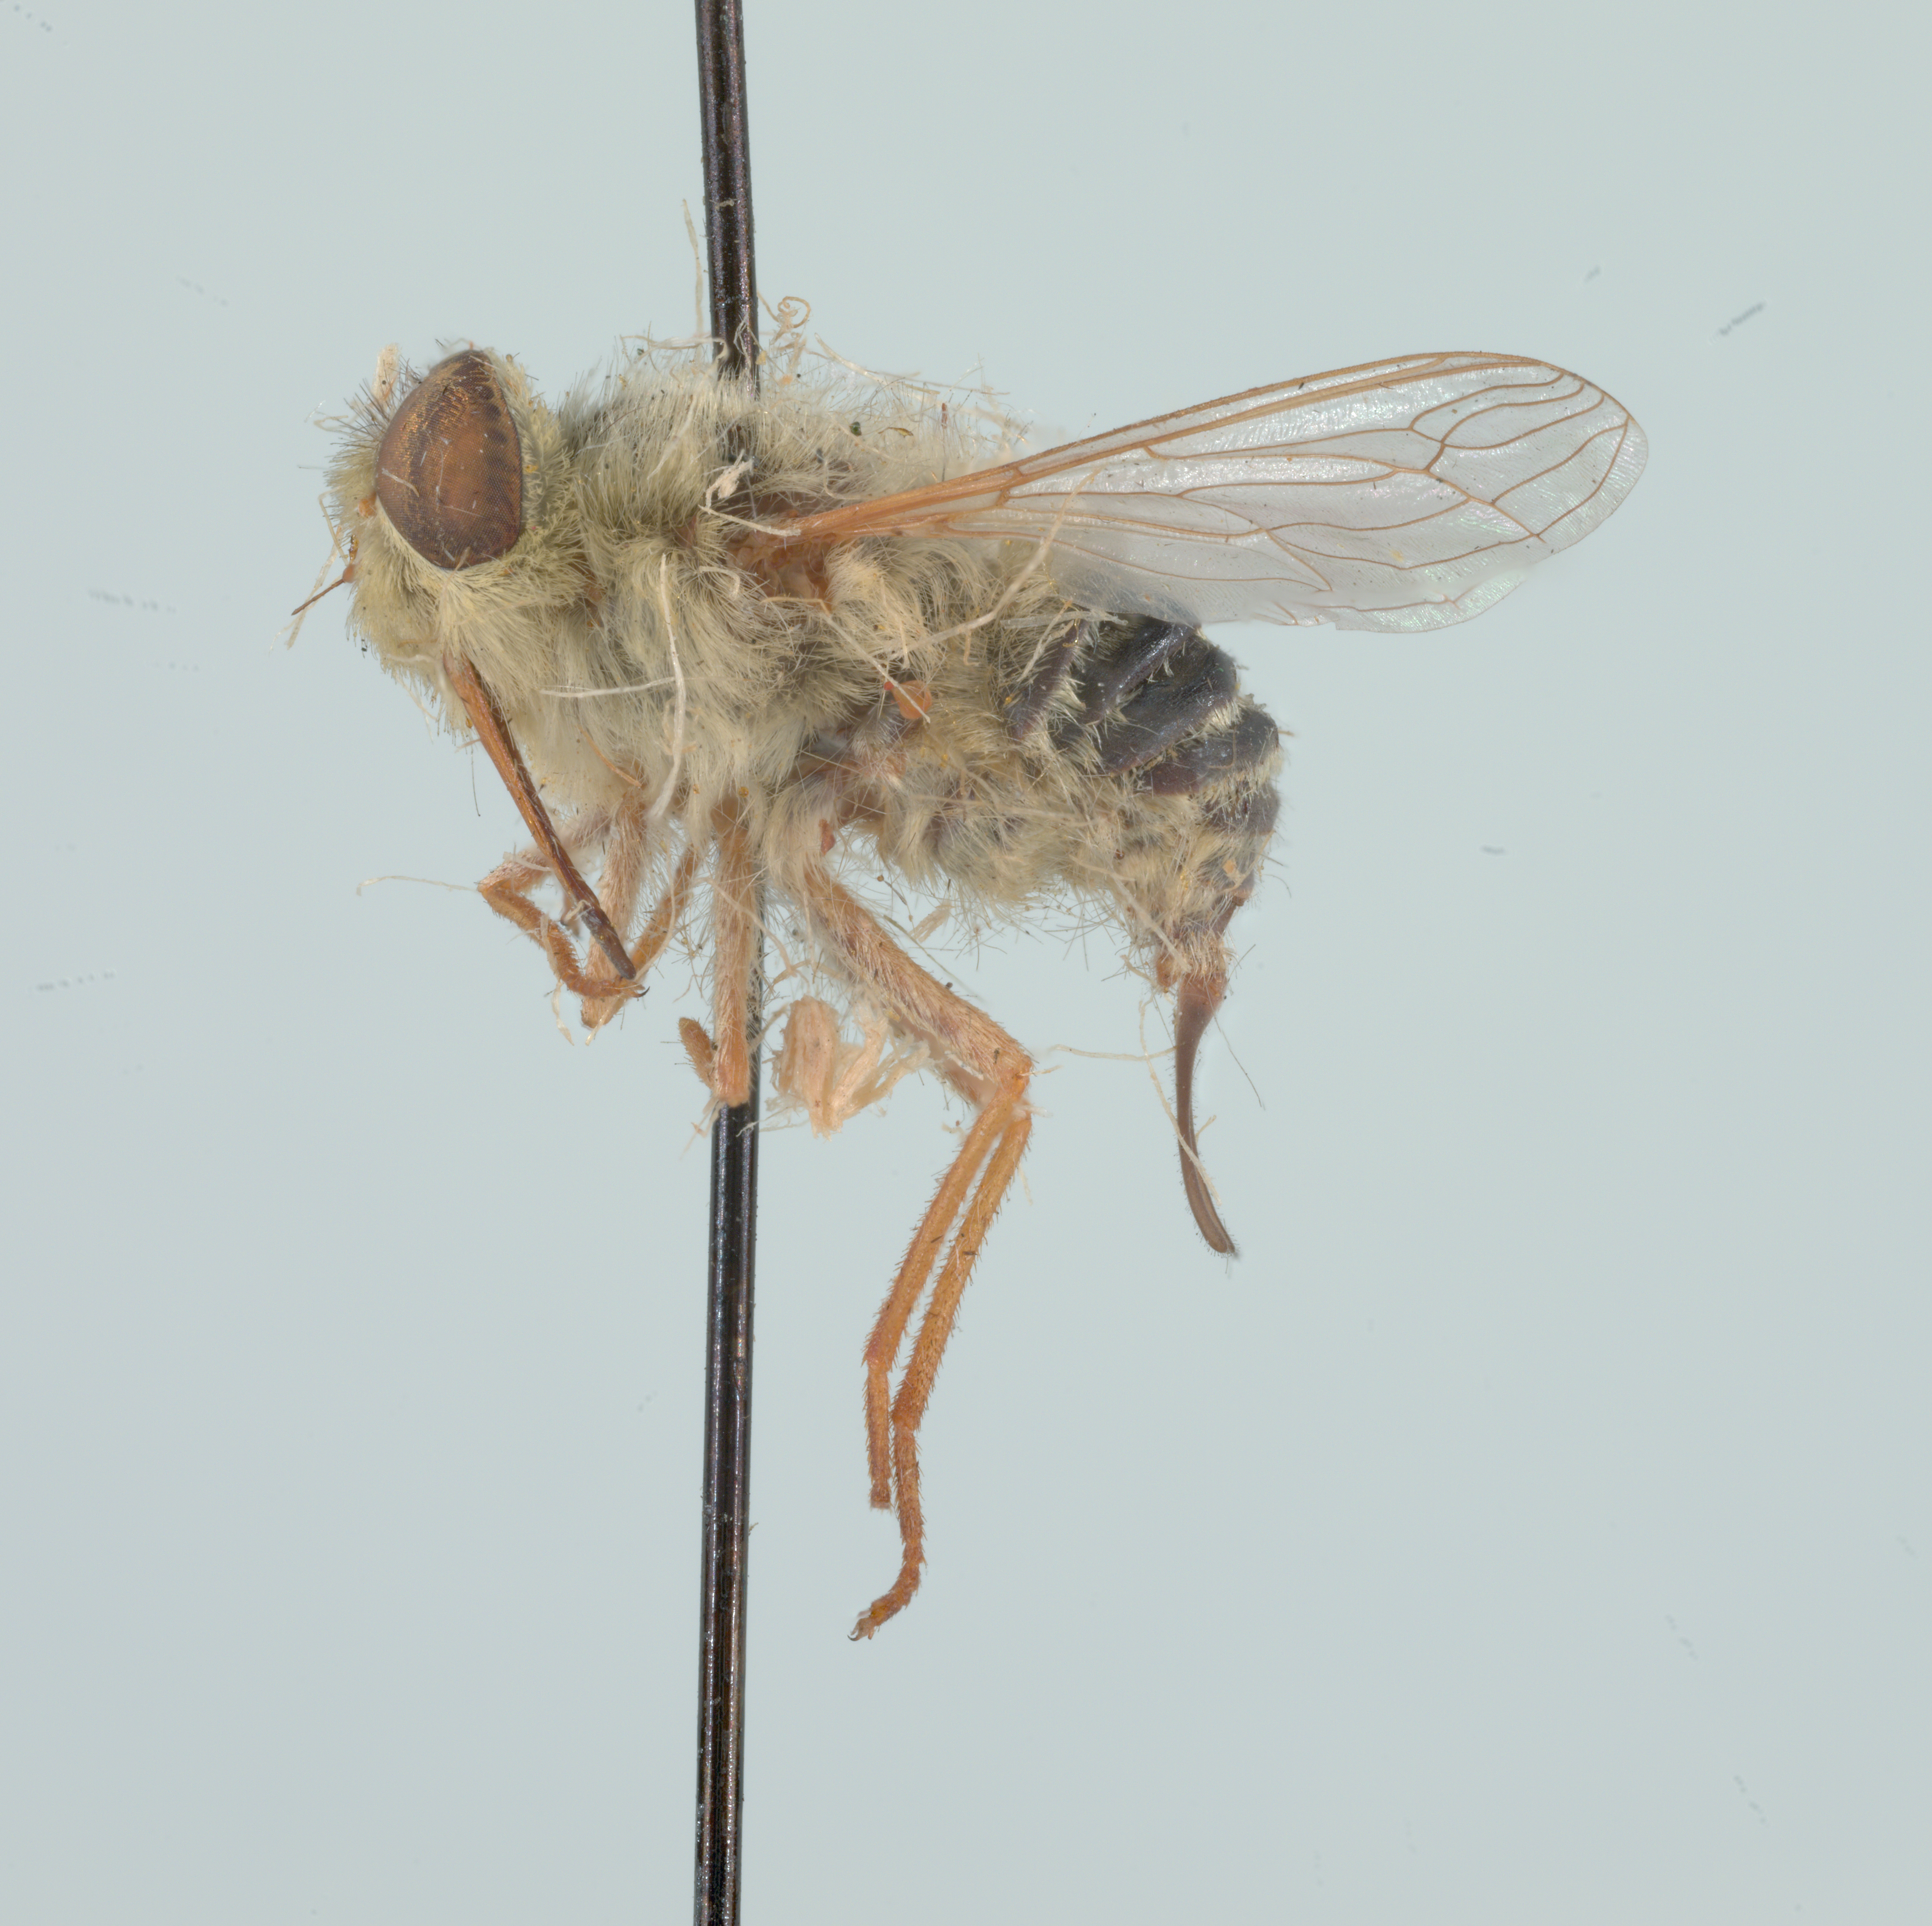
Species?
Neorhynchocephalus sackenii
